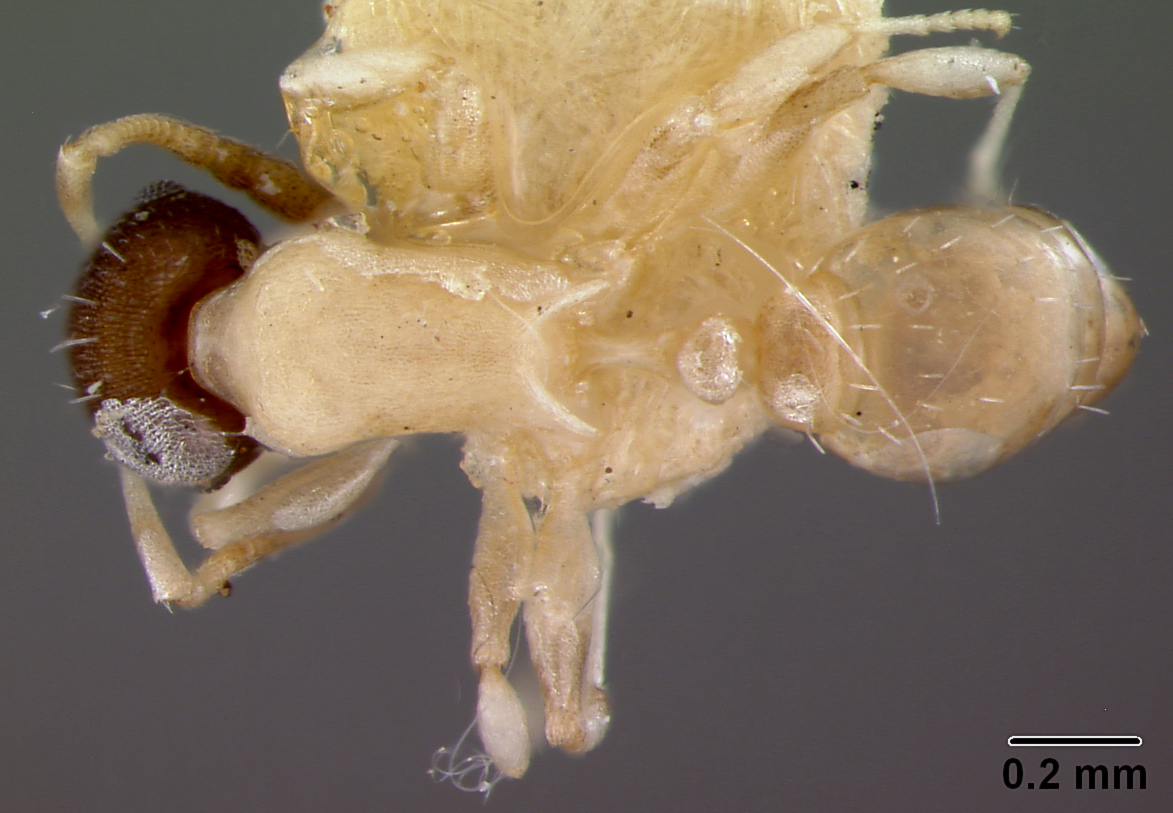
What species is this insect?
Macromischa melanocephala
